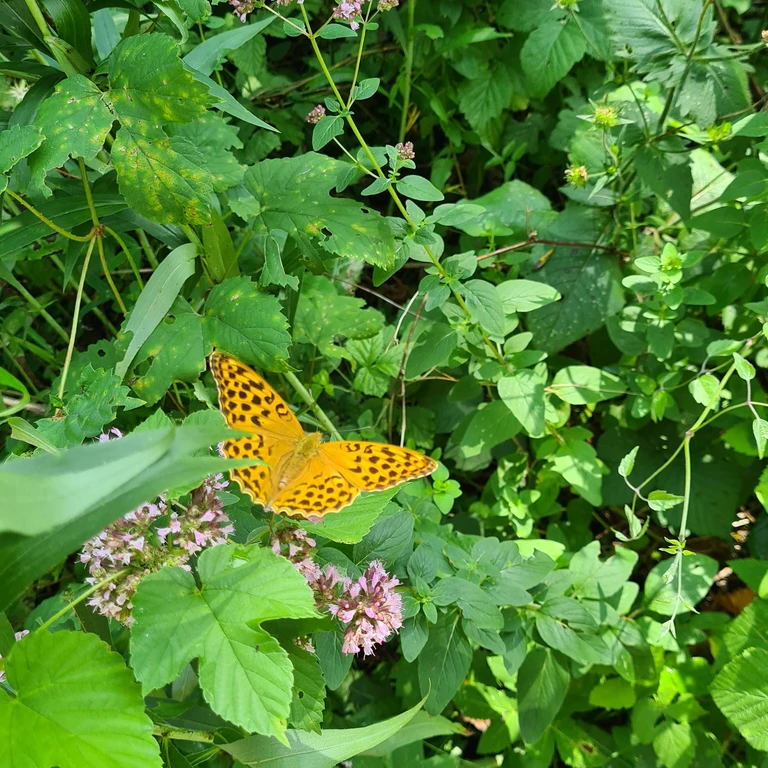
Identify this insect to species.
Argynnis paphia
